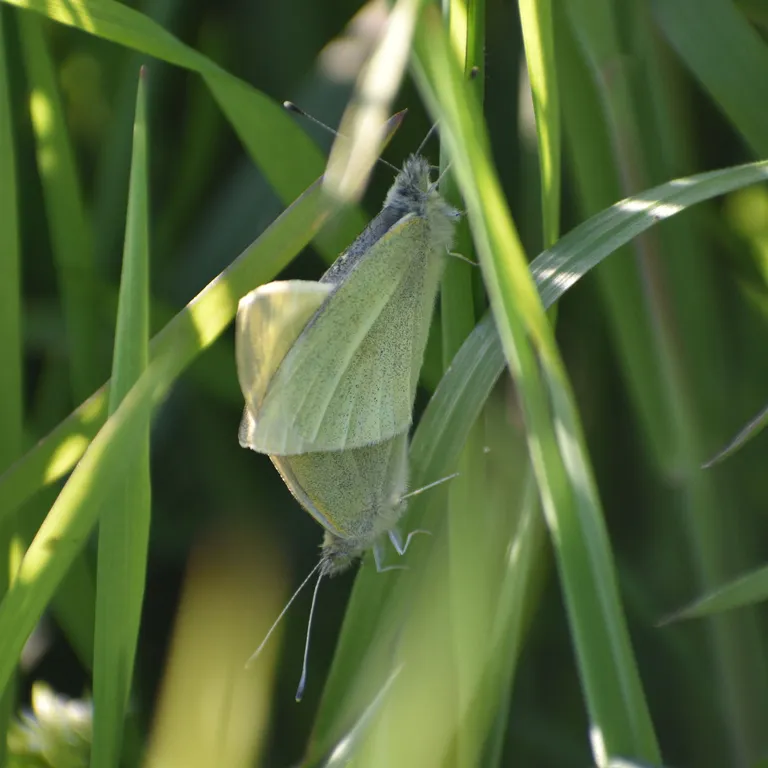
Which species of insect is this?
Pieris rapae
